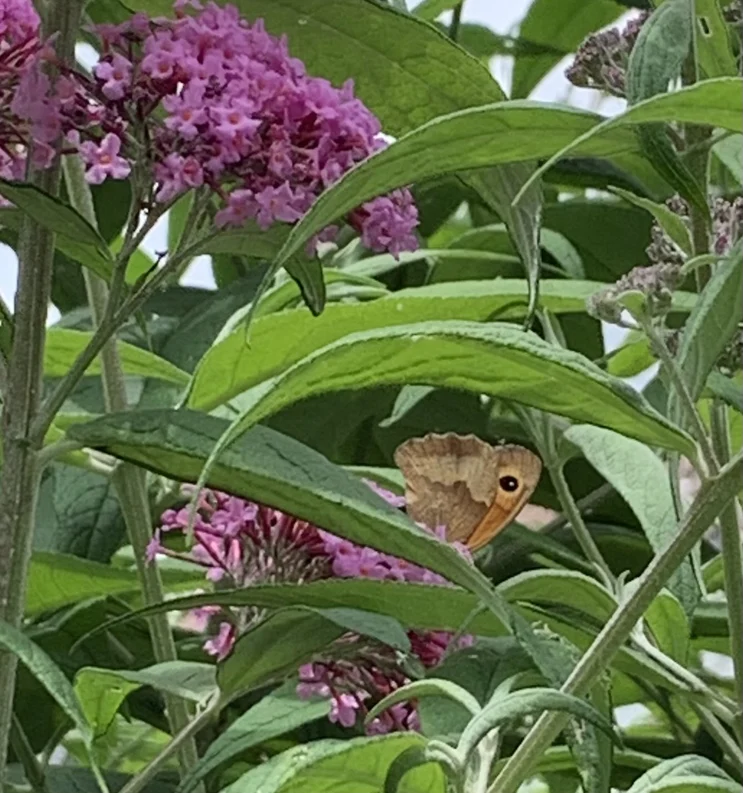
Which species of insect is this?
Maniola jurtina
